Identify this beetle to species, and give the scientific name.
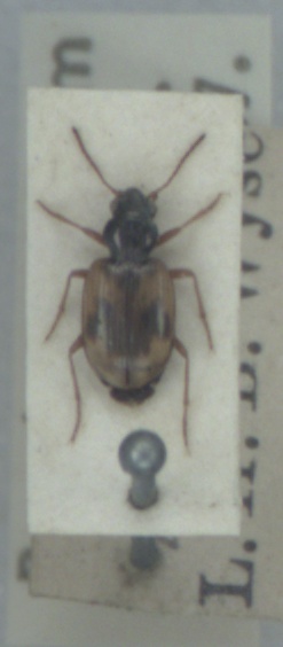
Bembidion pallidipenne
